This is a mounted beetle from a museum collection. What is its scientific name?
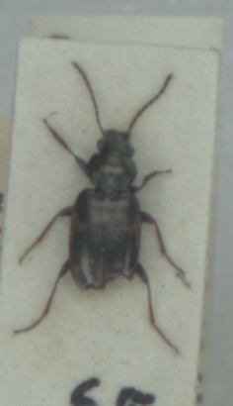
Bembidion varium
